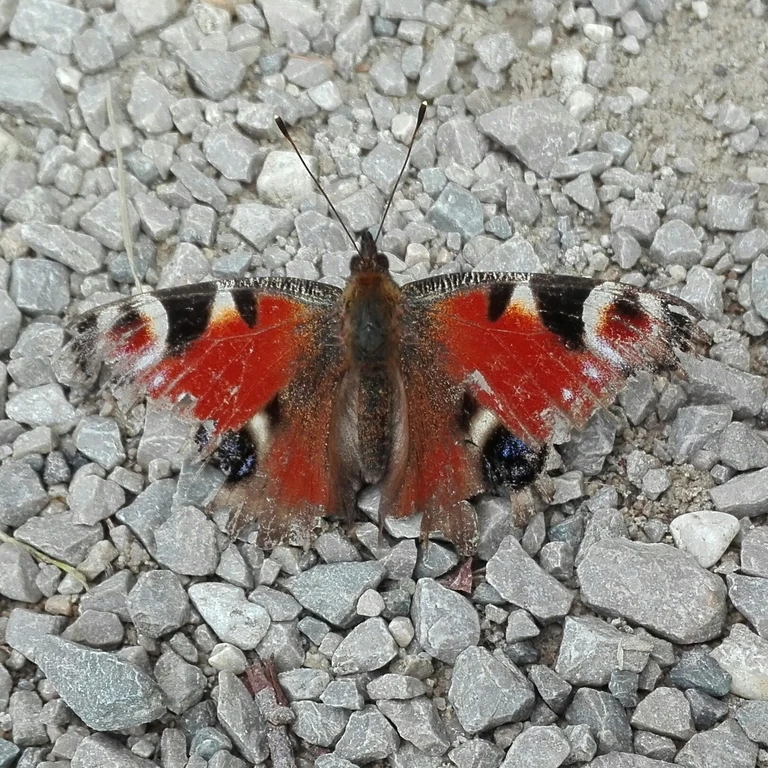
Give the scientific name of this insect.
Aglais io
